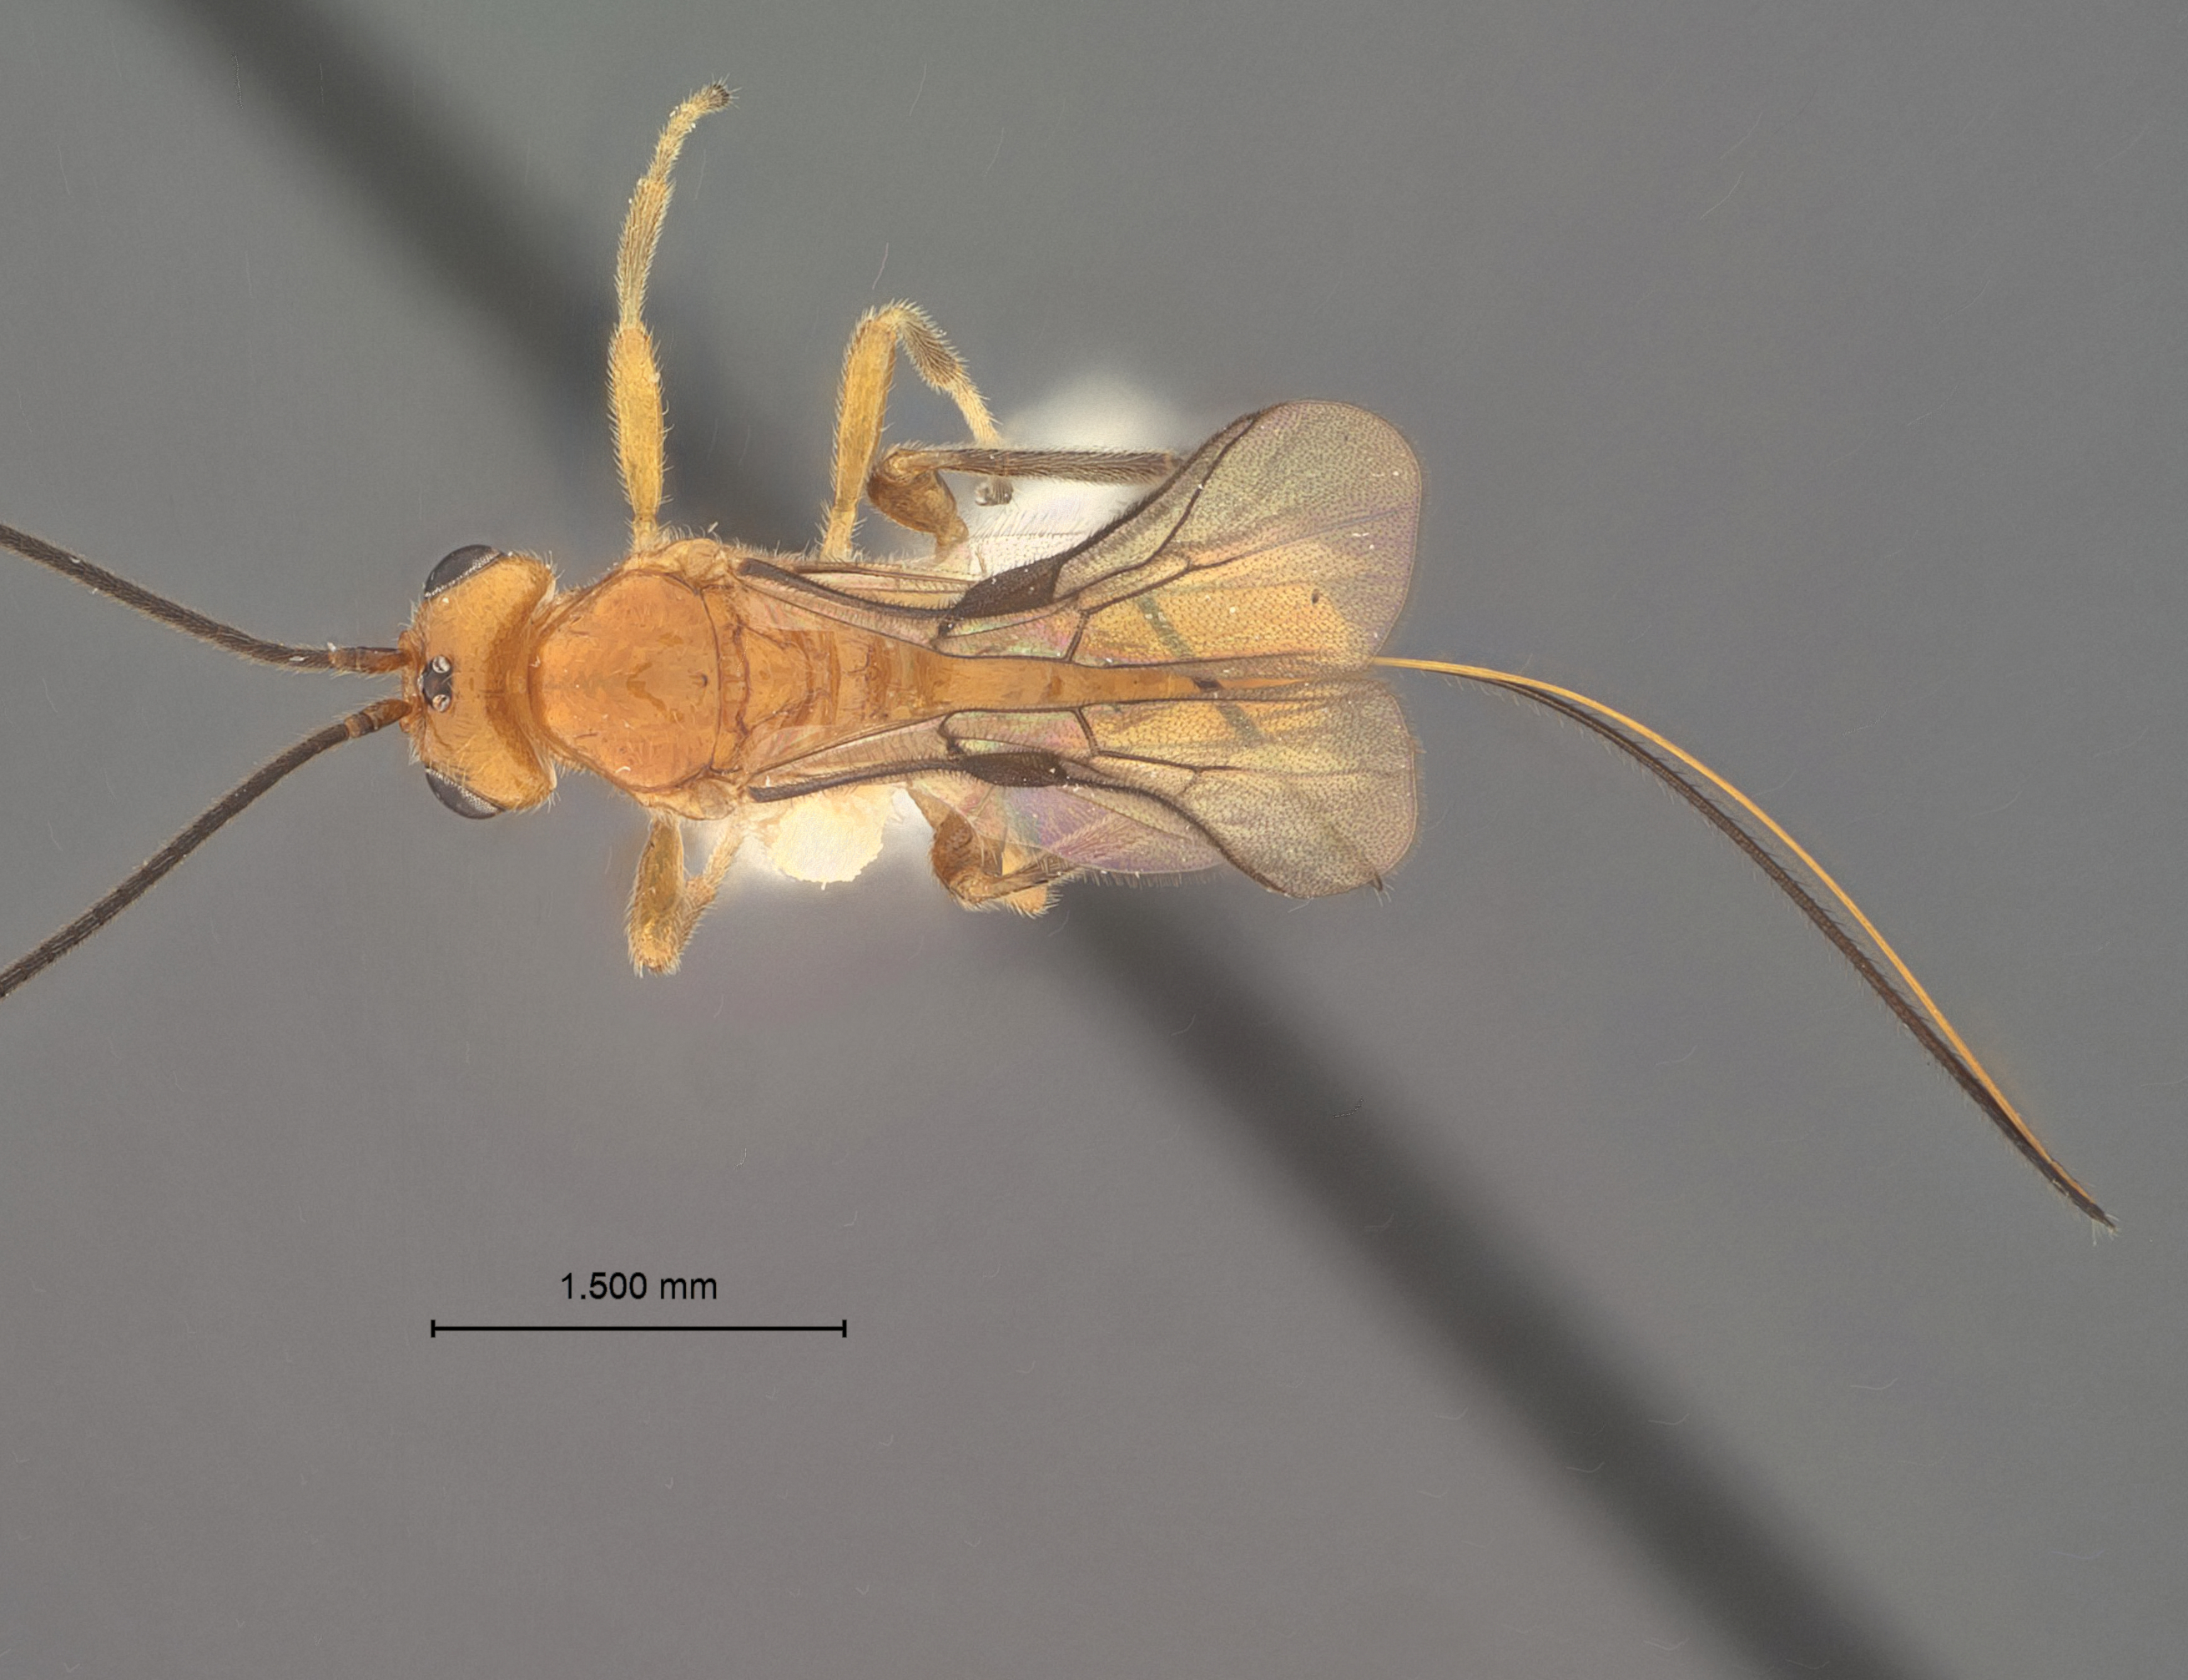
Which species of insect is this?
Opius juglandis
